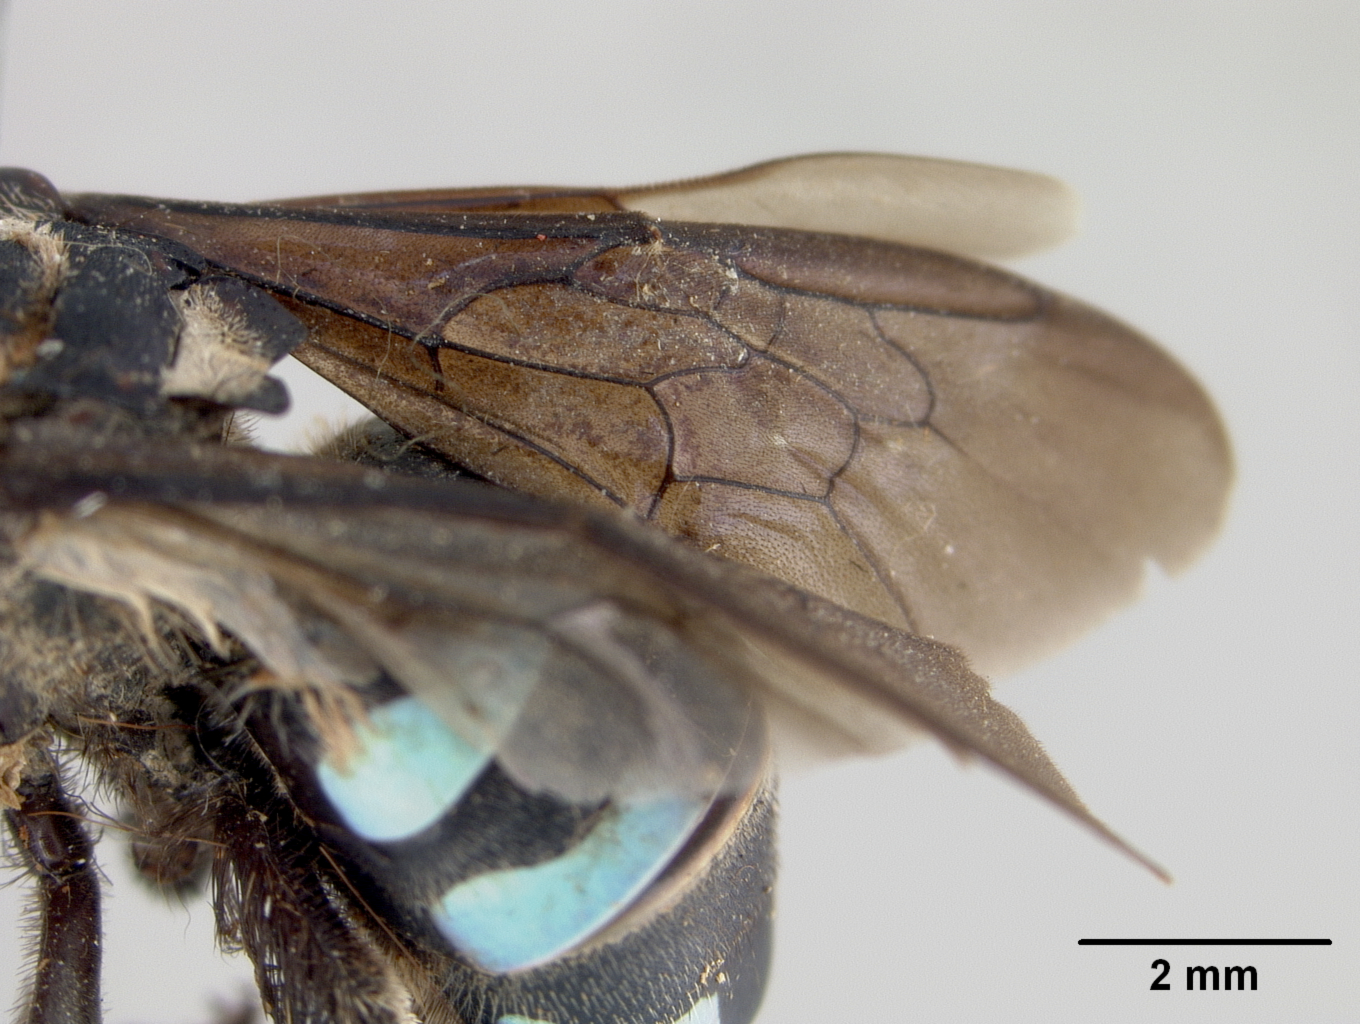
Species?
Crocisaspida chanleri
